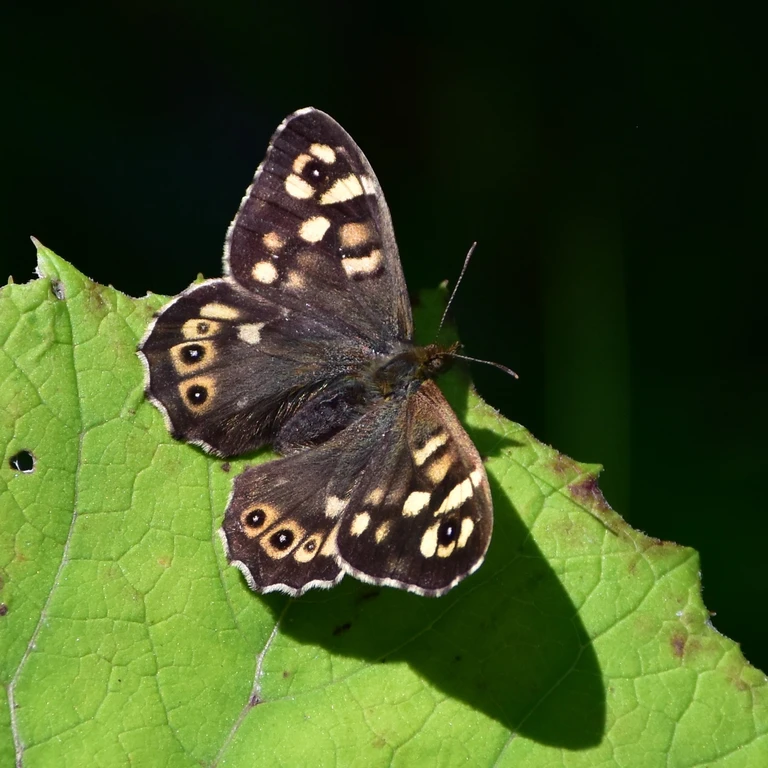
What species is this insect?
Pararge aegeria
